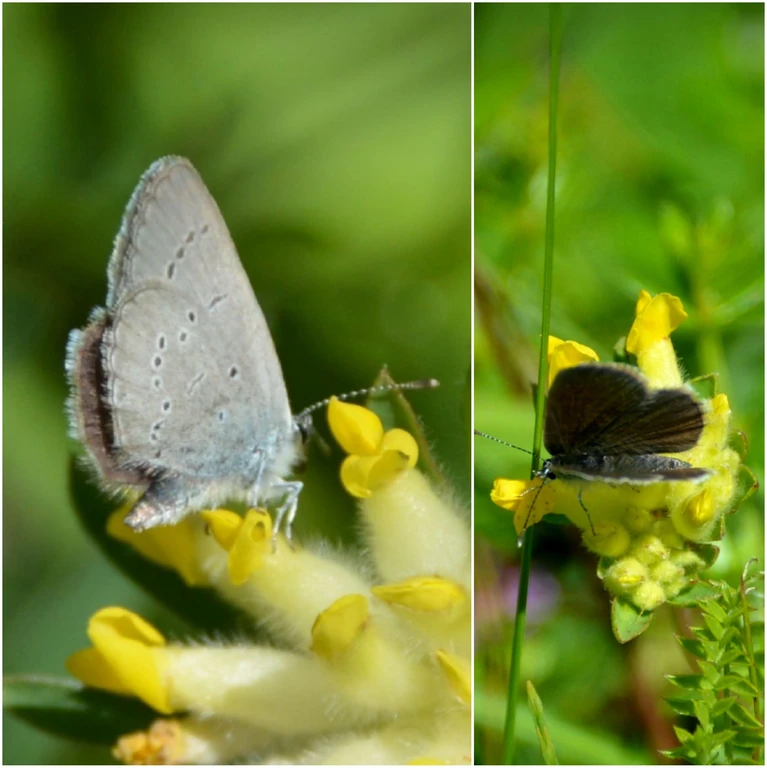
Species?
Cupido minimus
